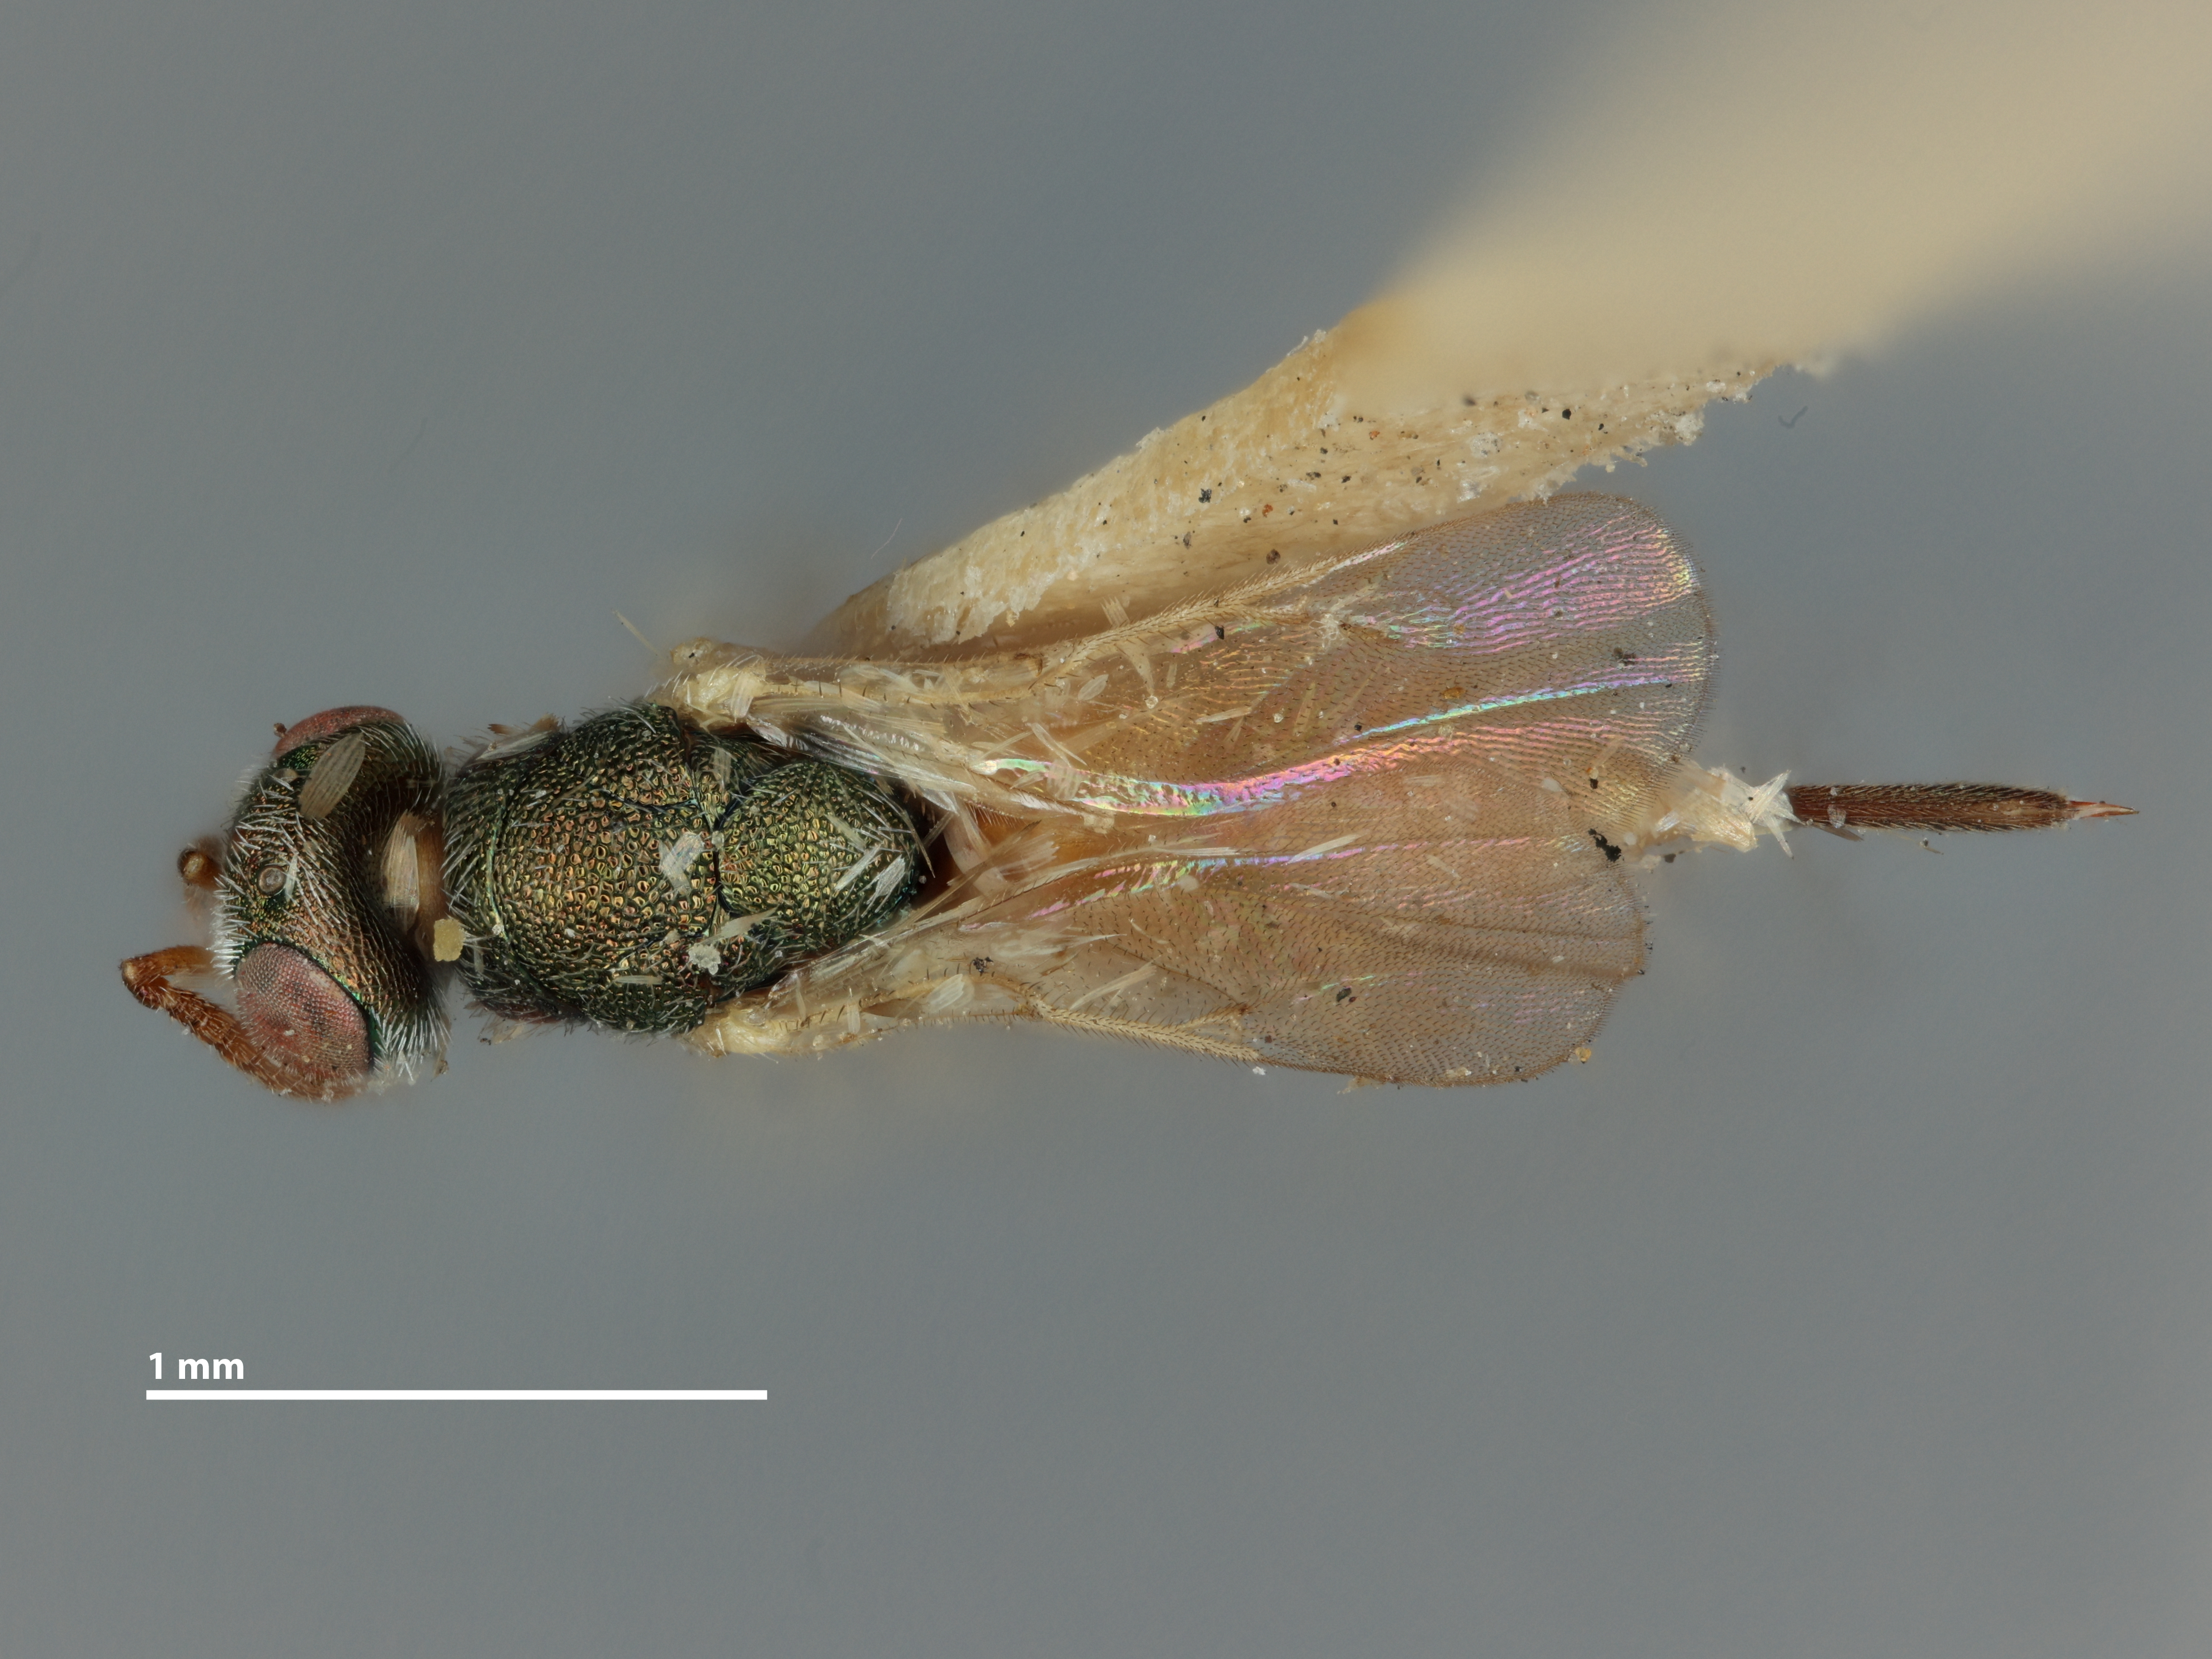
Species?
Ditropinotus flavicoxus
